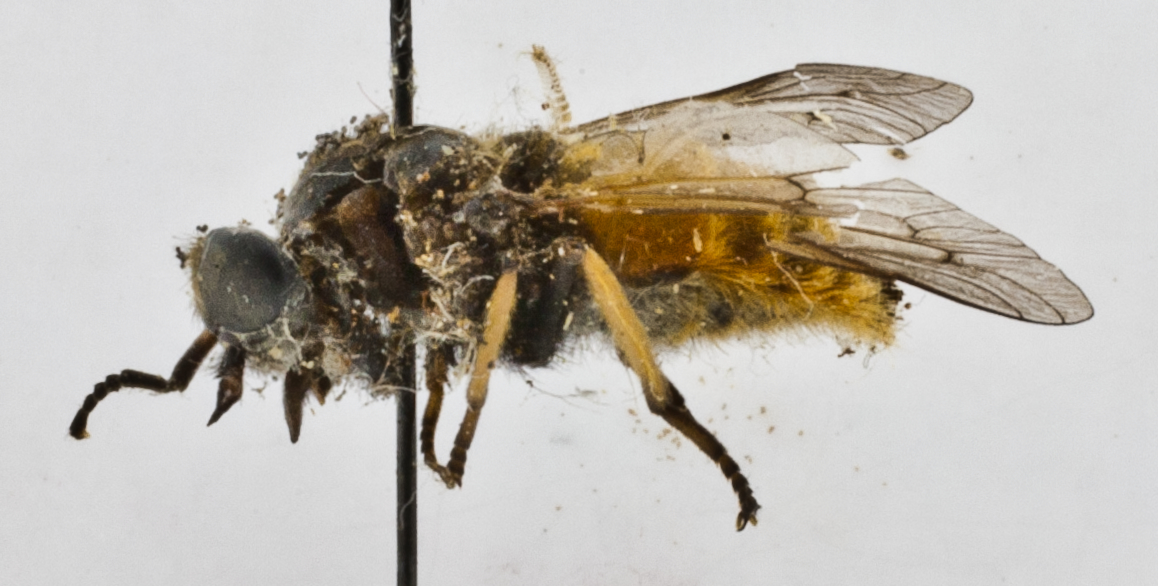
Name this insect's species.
Hybomitra nura
